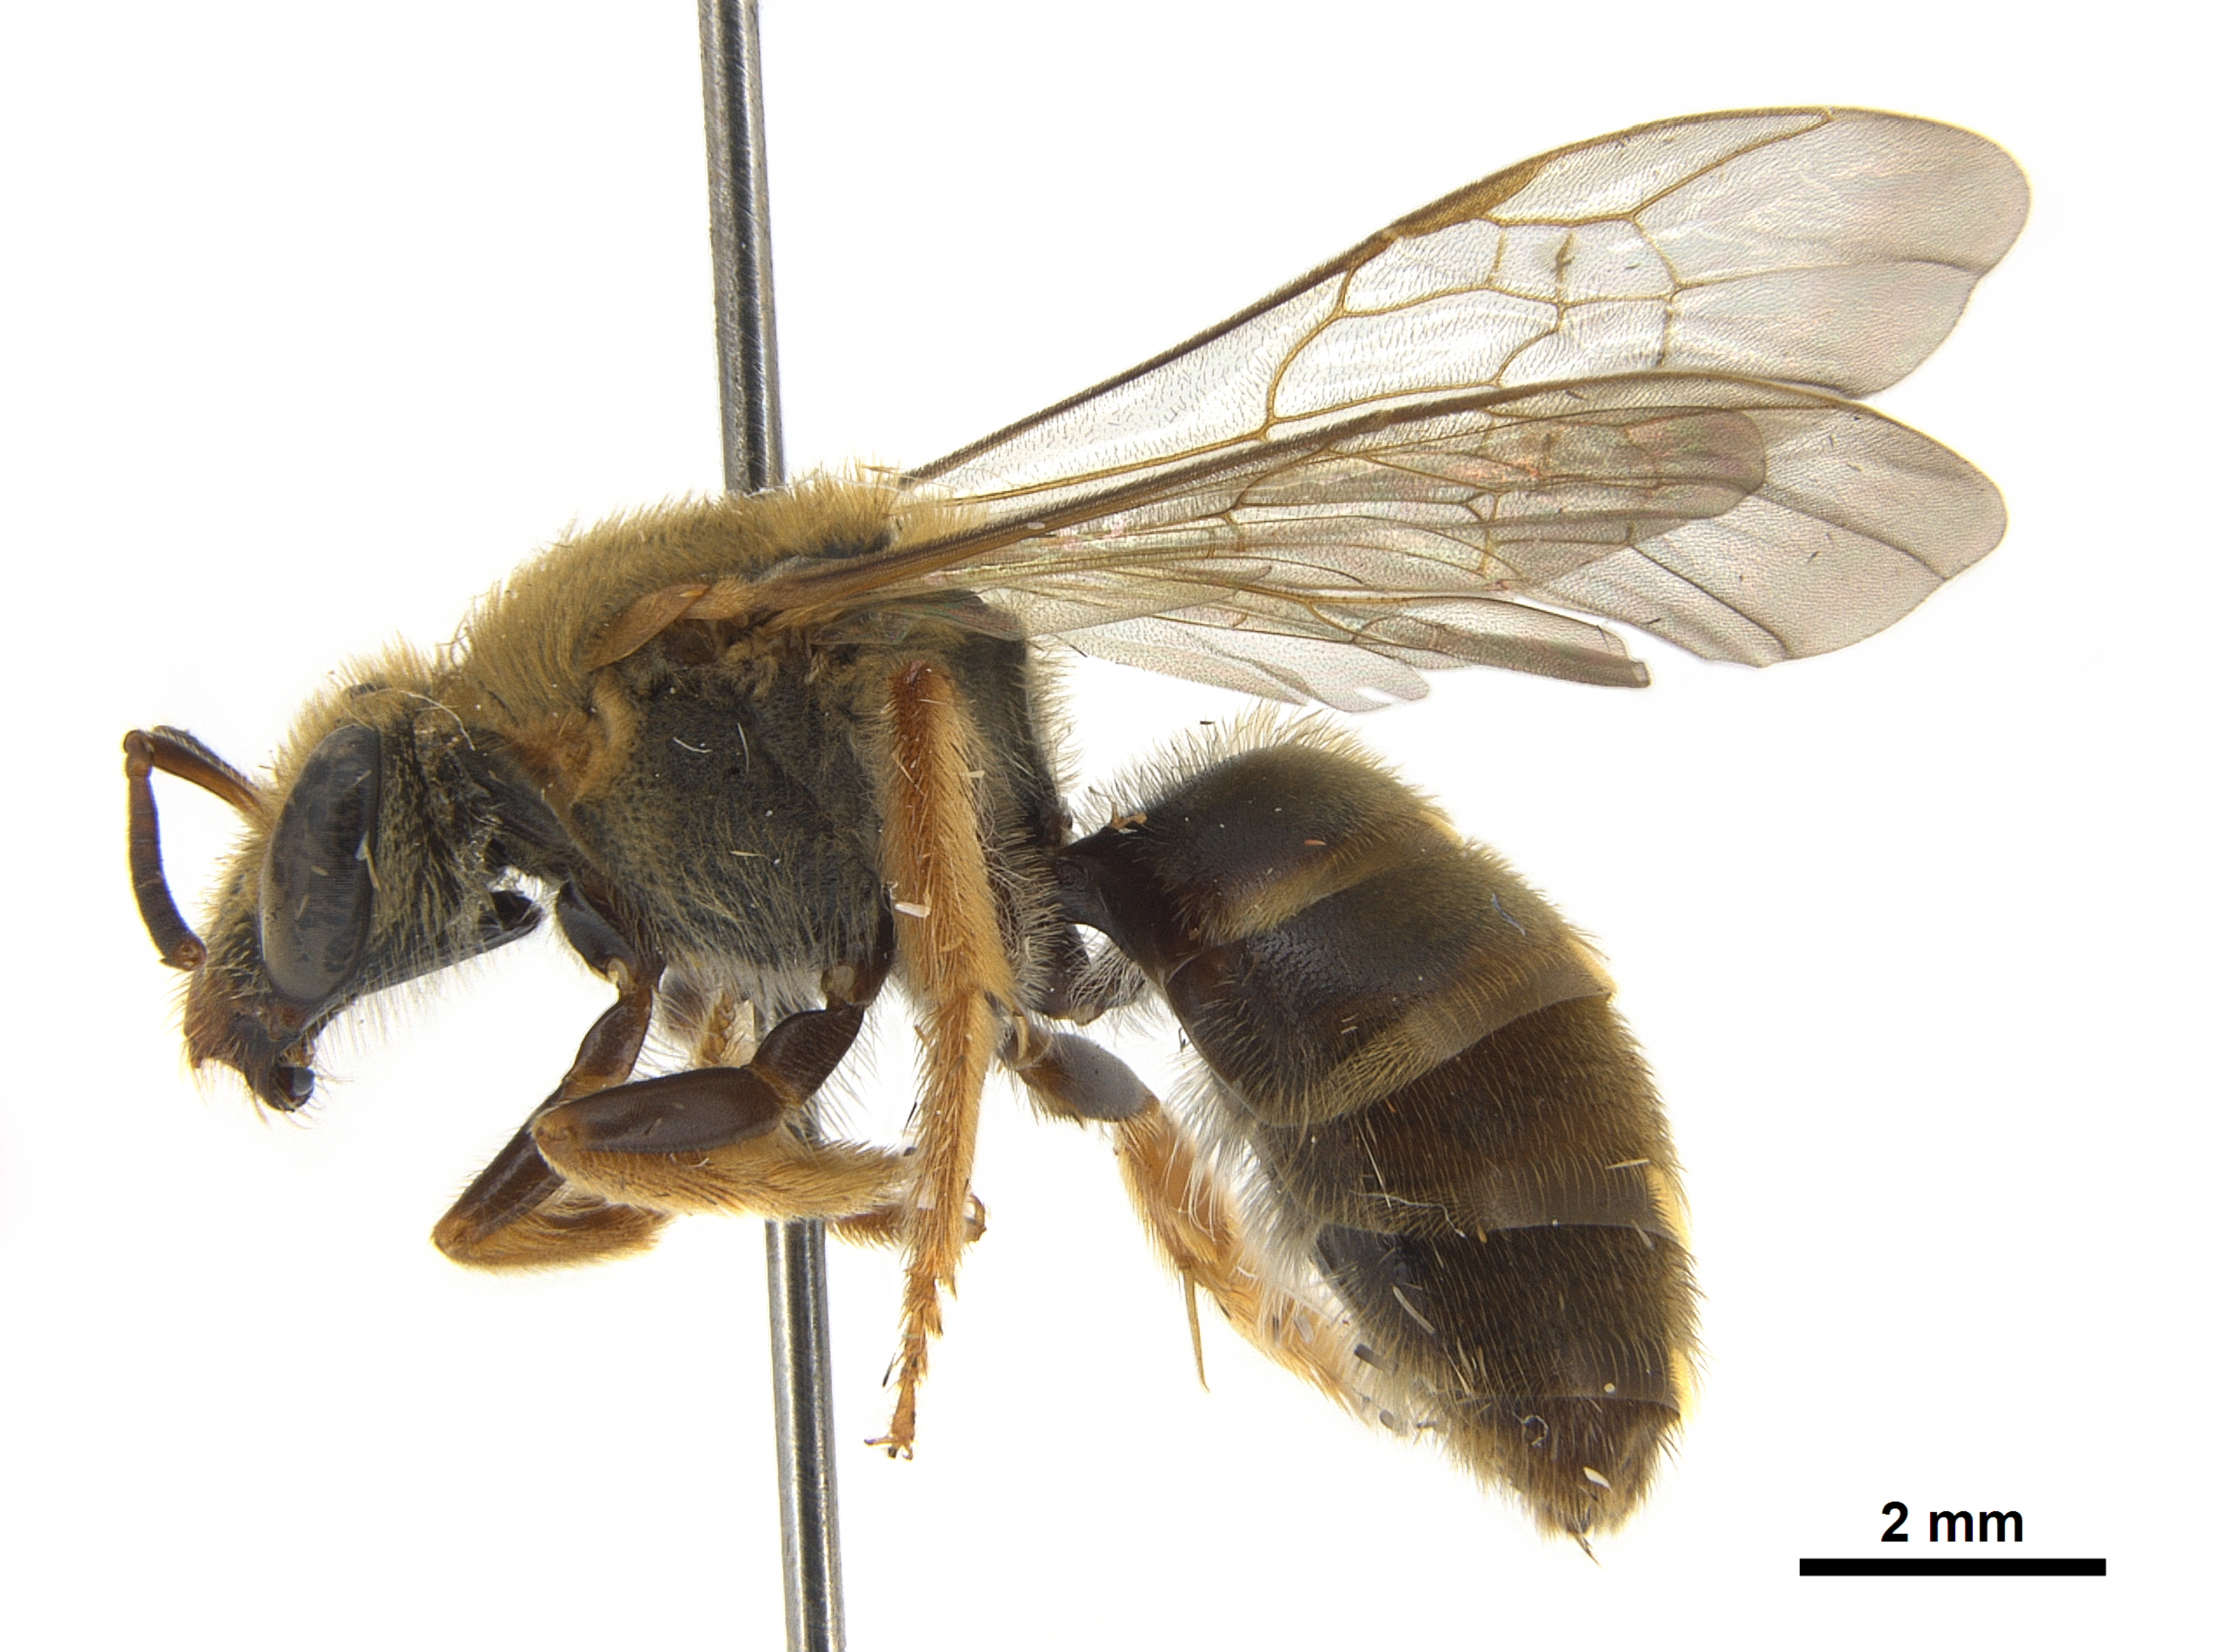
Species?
Thrinchostoma sakalavum
